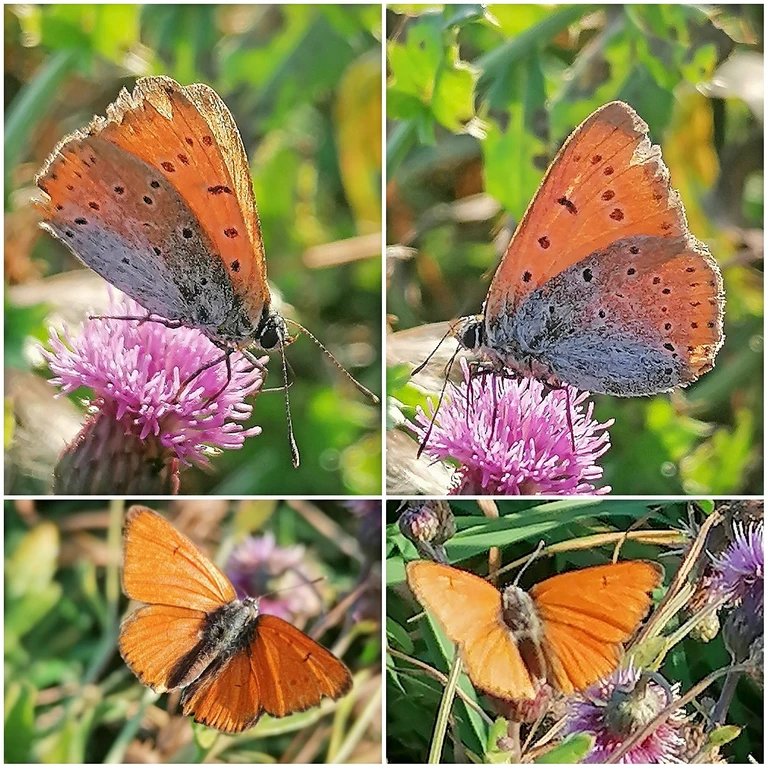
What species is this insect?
Lycaena dispar
